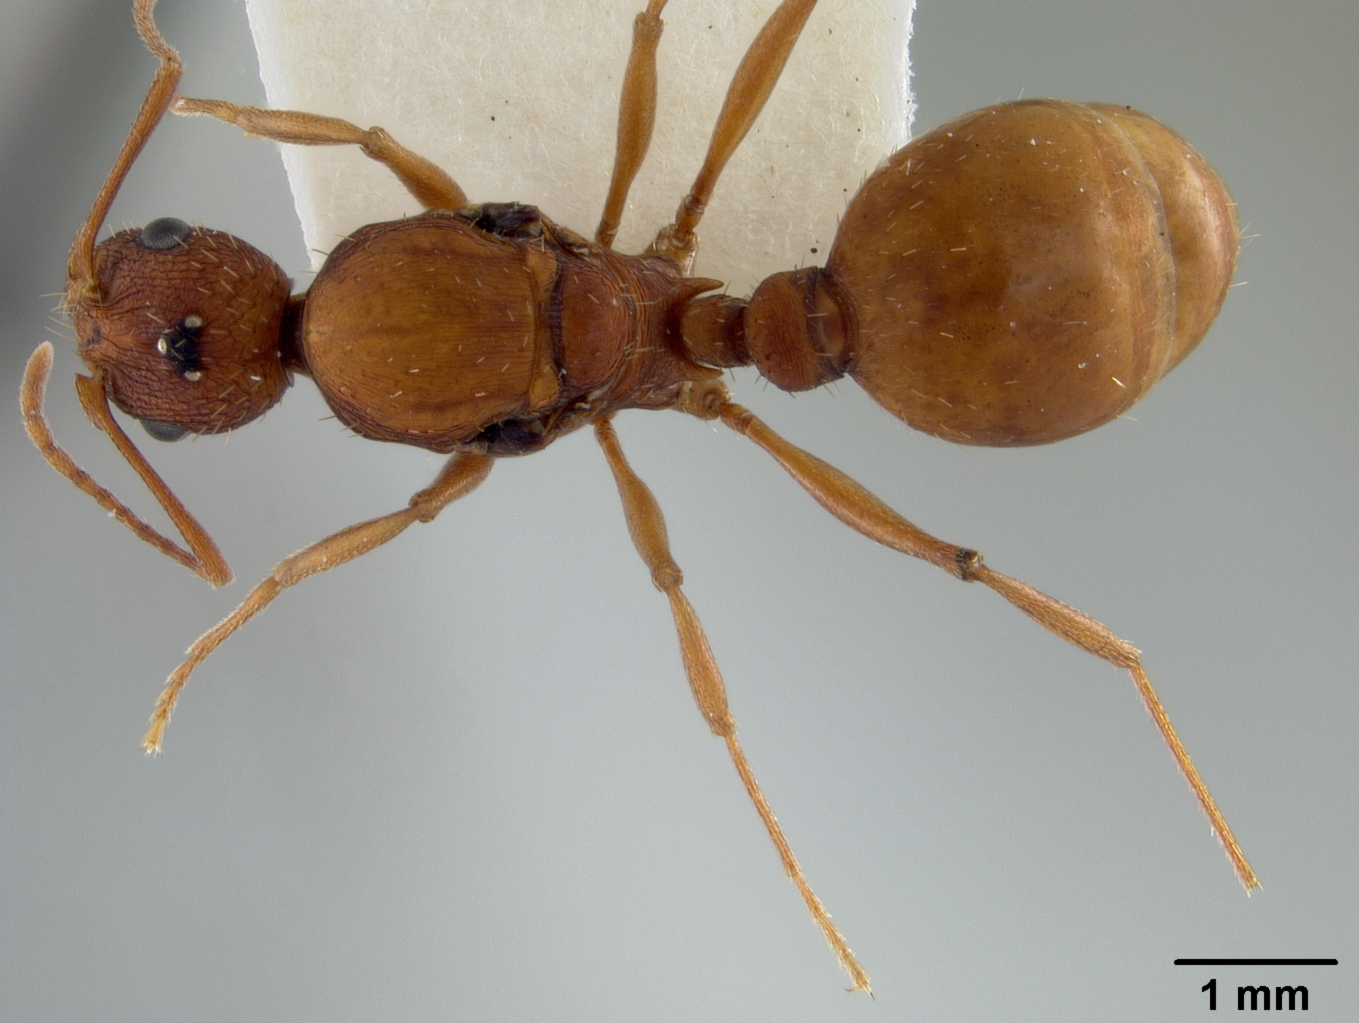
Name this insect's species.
Aphaenogaster treatae
